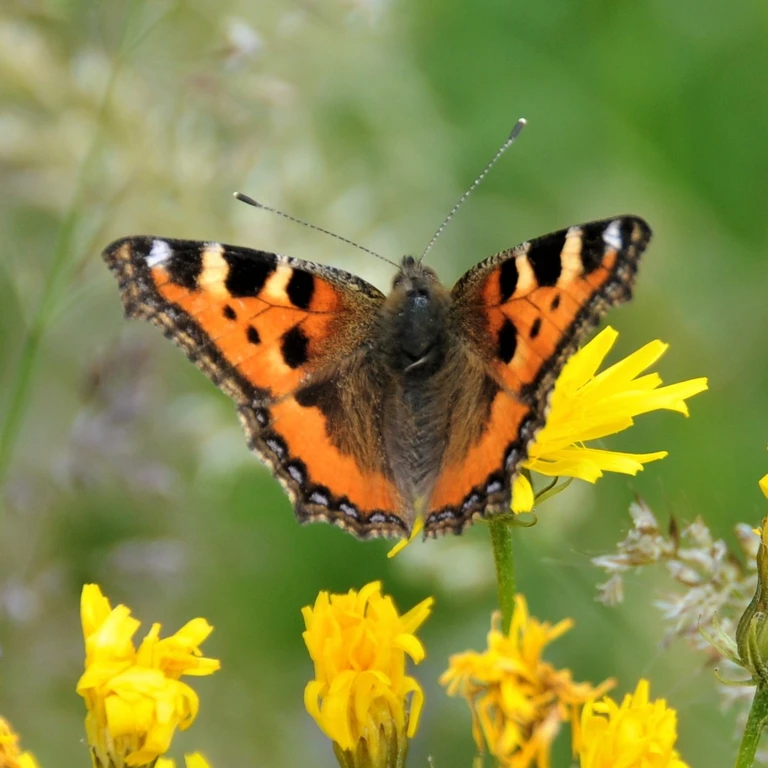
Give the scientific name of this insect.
Aglais urticae
